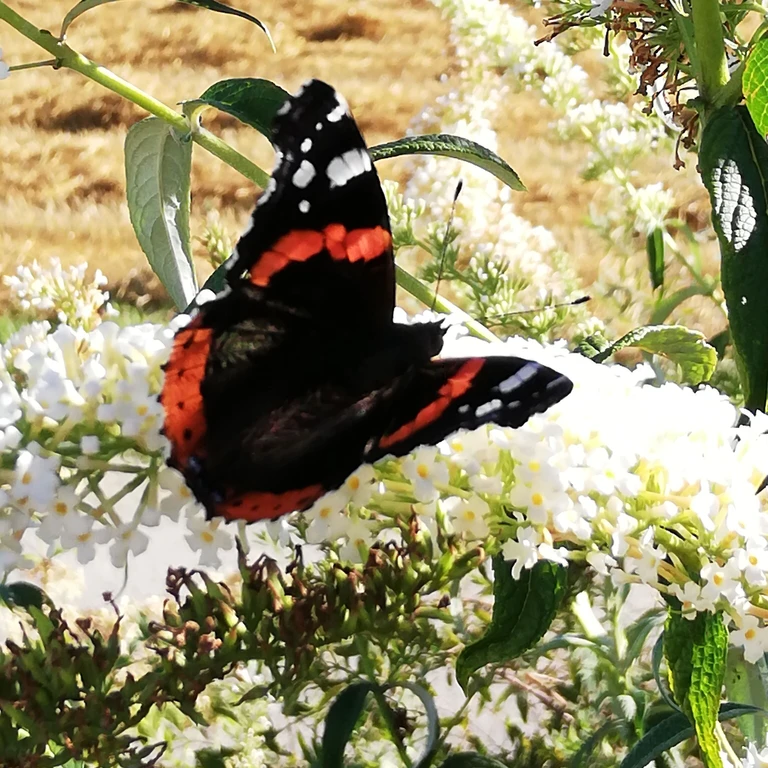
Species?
Vanessa atalanta
